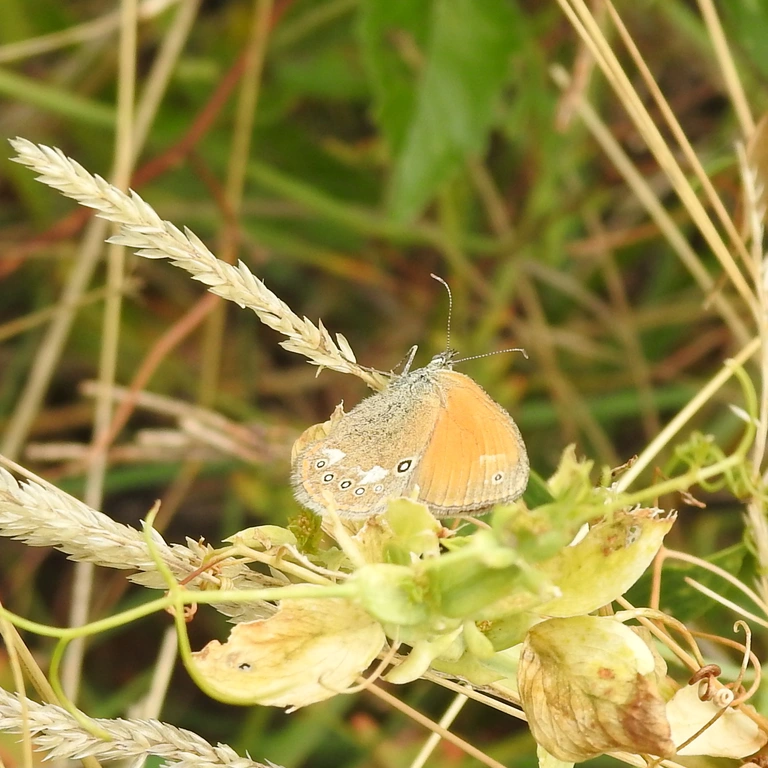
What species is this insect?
Coenonympha glycerion (also Coenonympha iphis)
